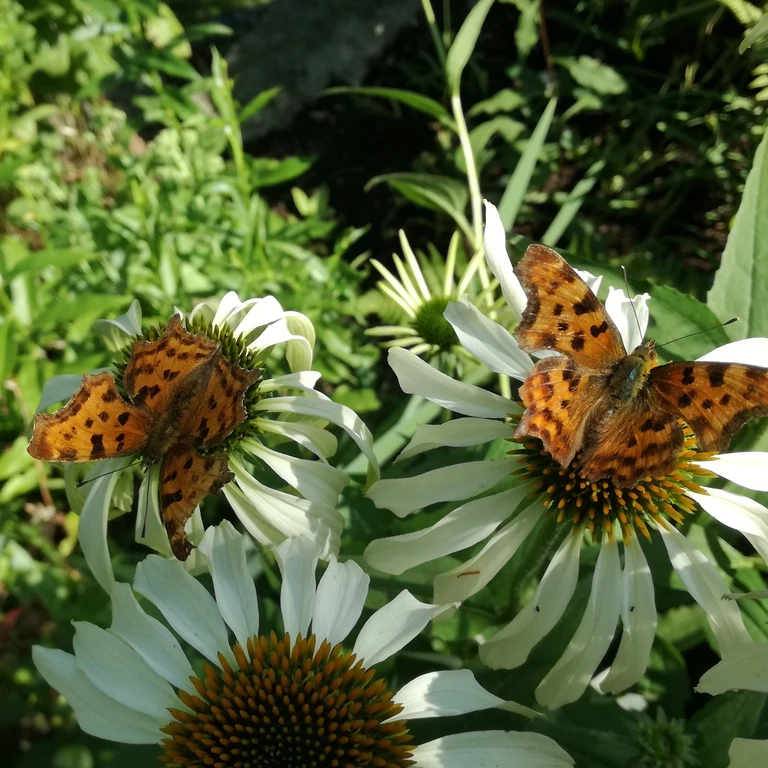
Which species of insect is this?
Polygonia c-album
